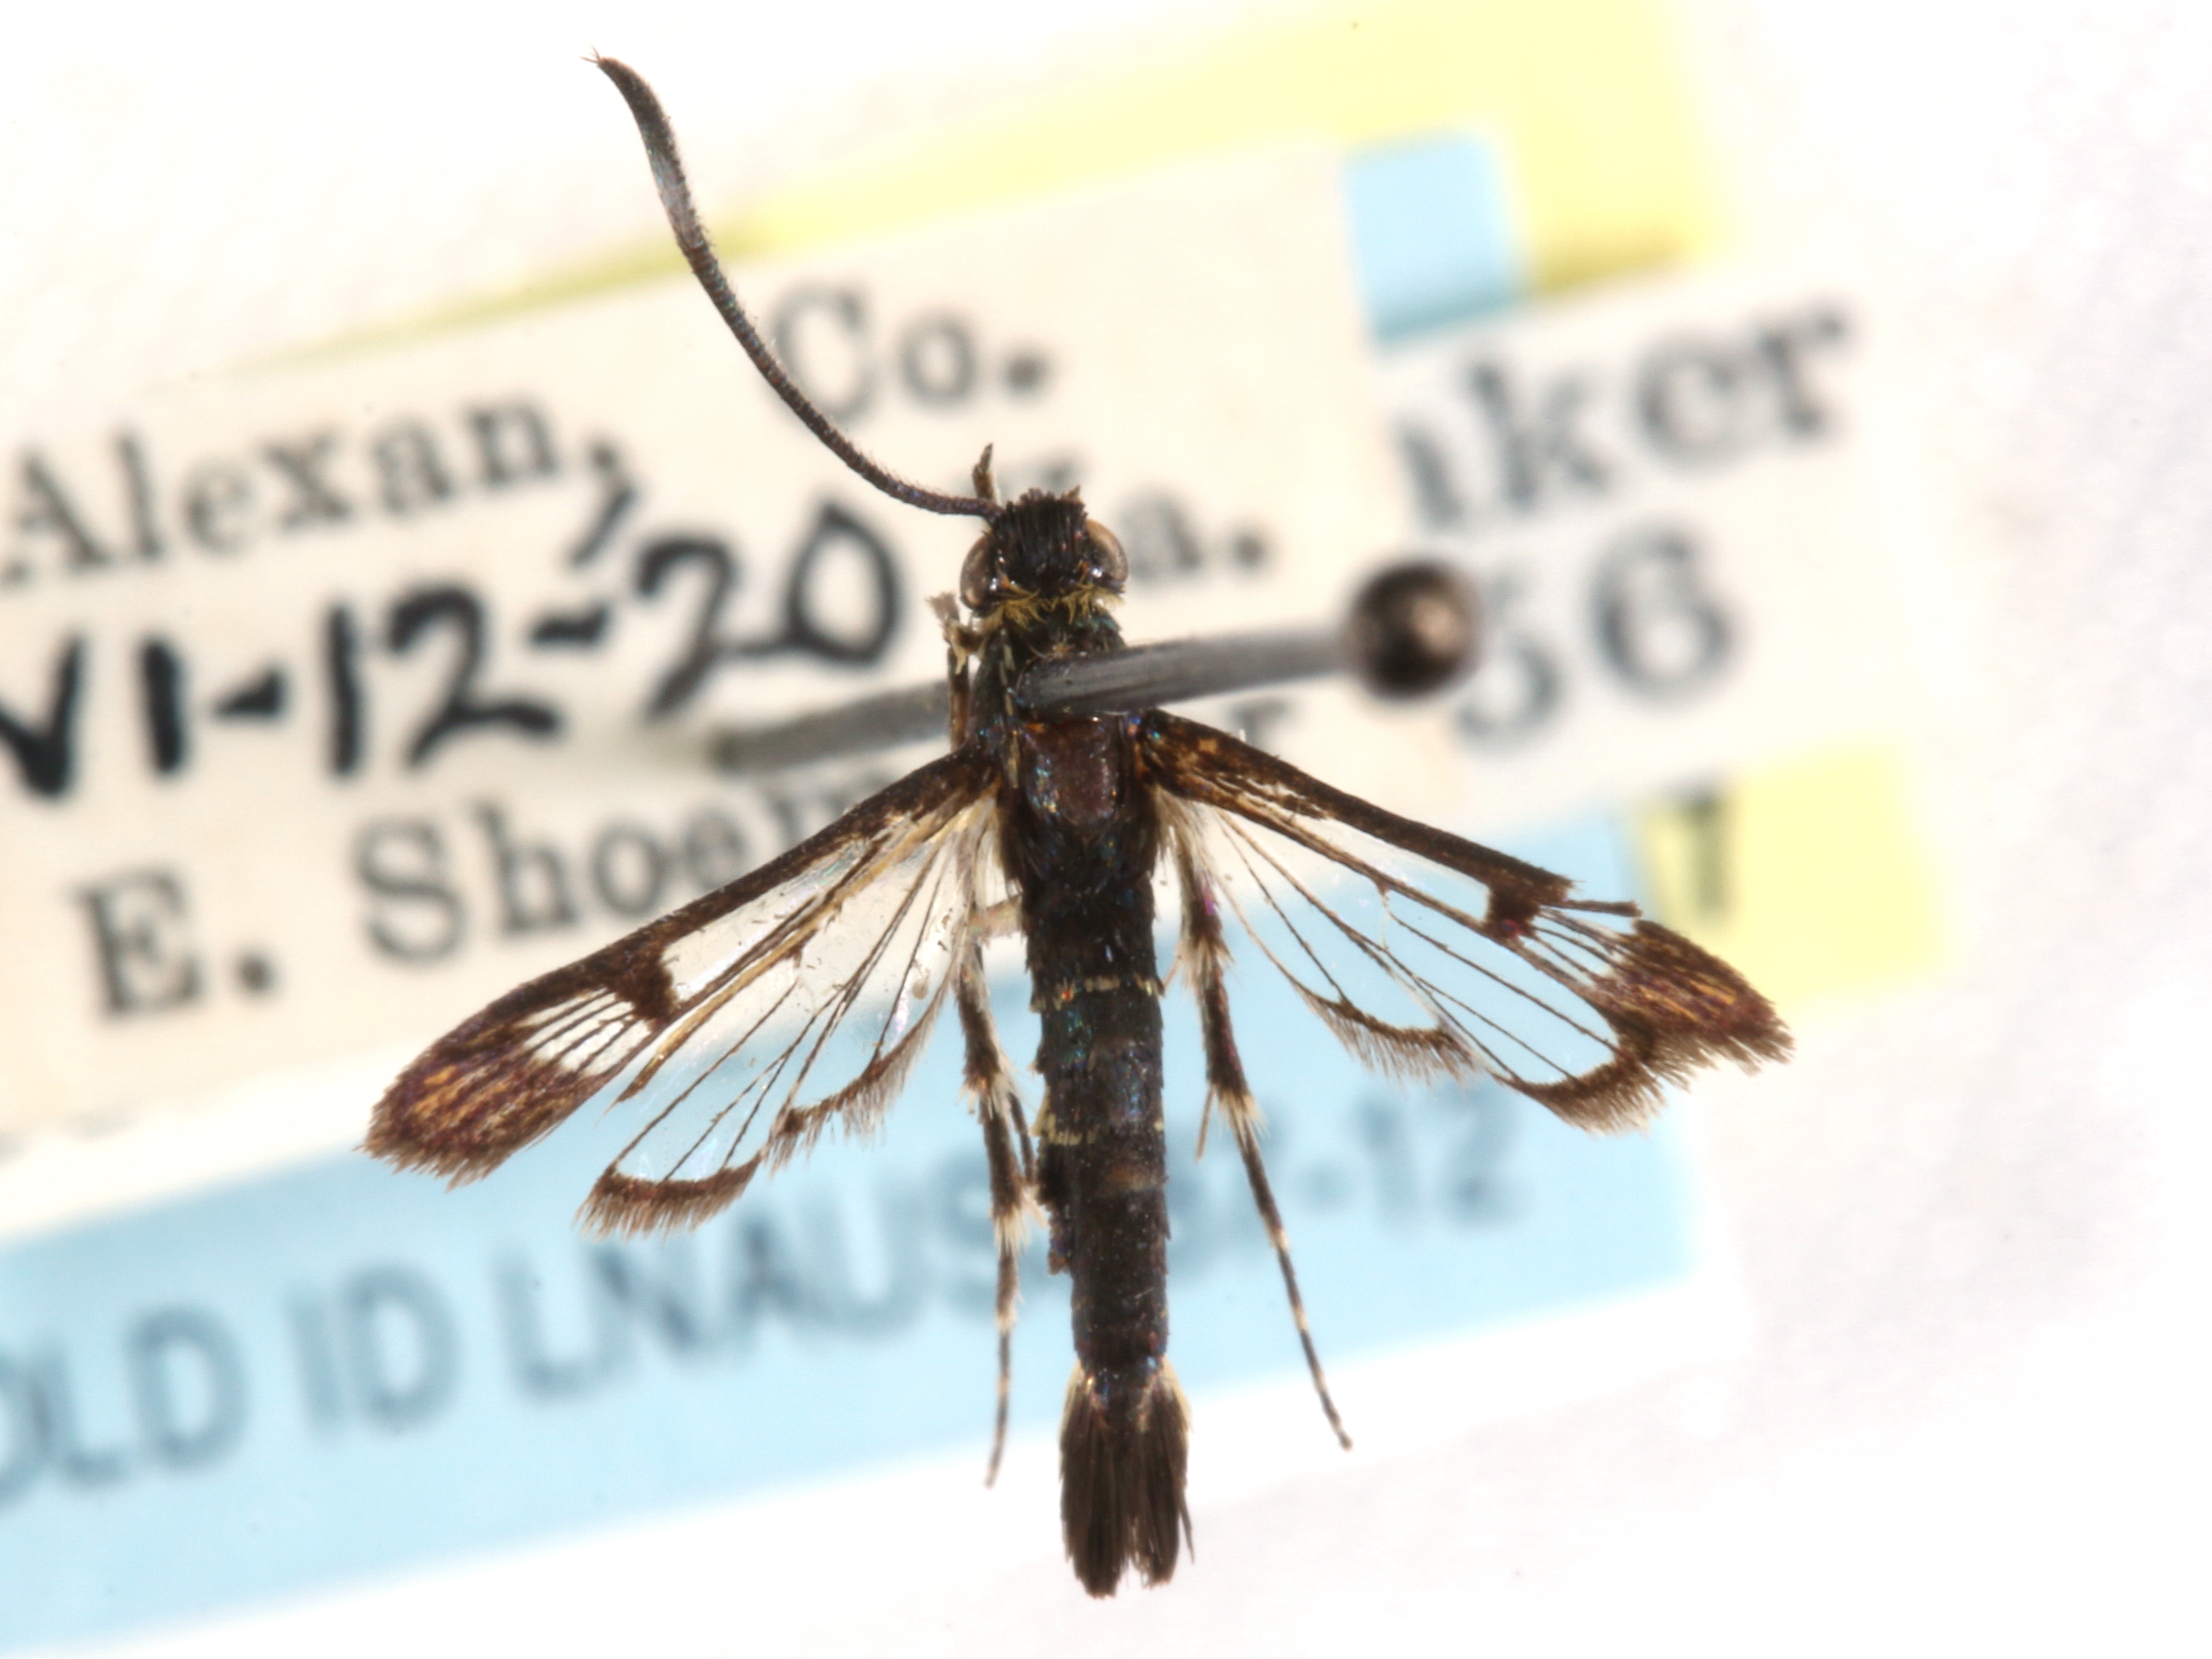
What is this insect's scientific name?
Carmenta ithacae
